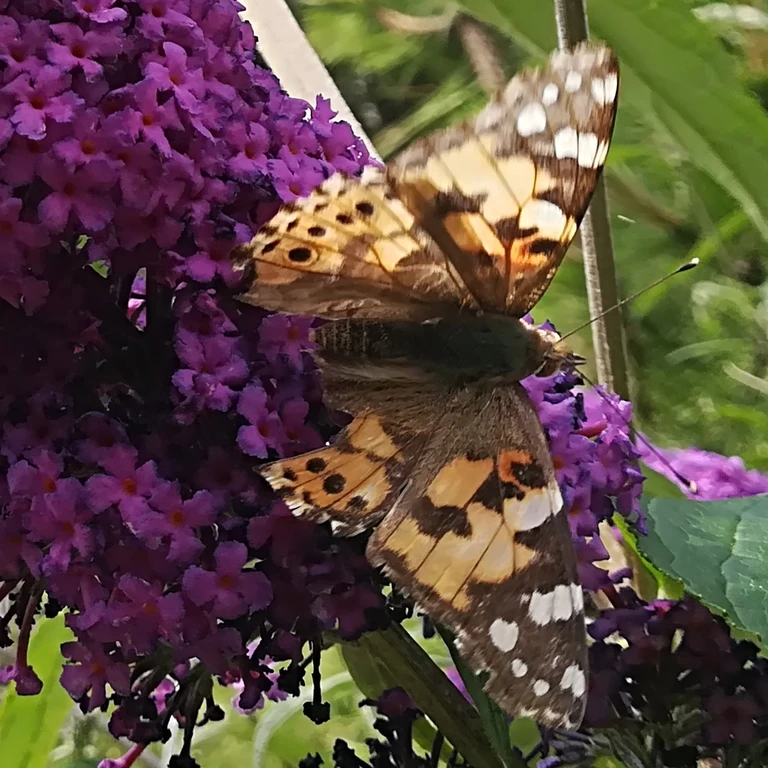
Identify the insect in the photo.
Vanessa cardui
